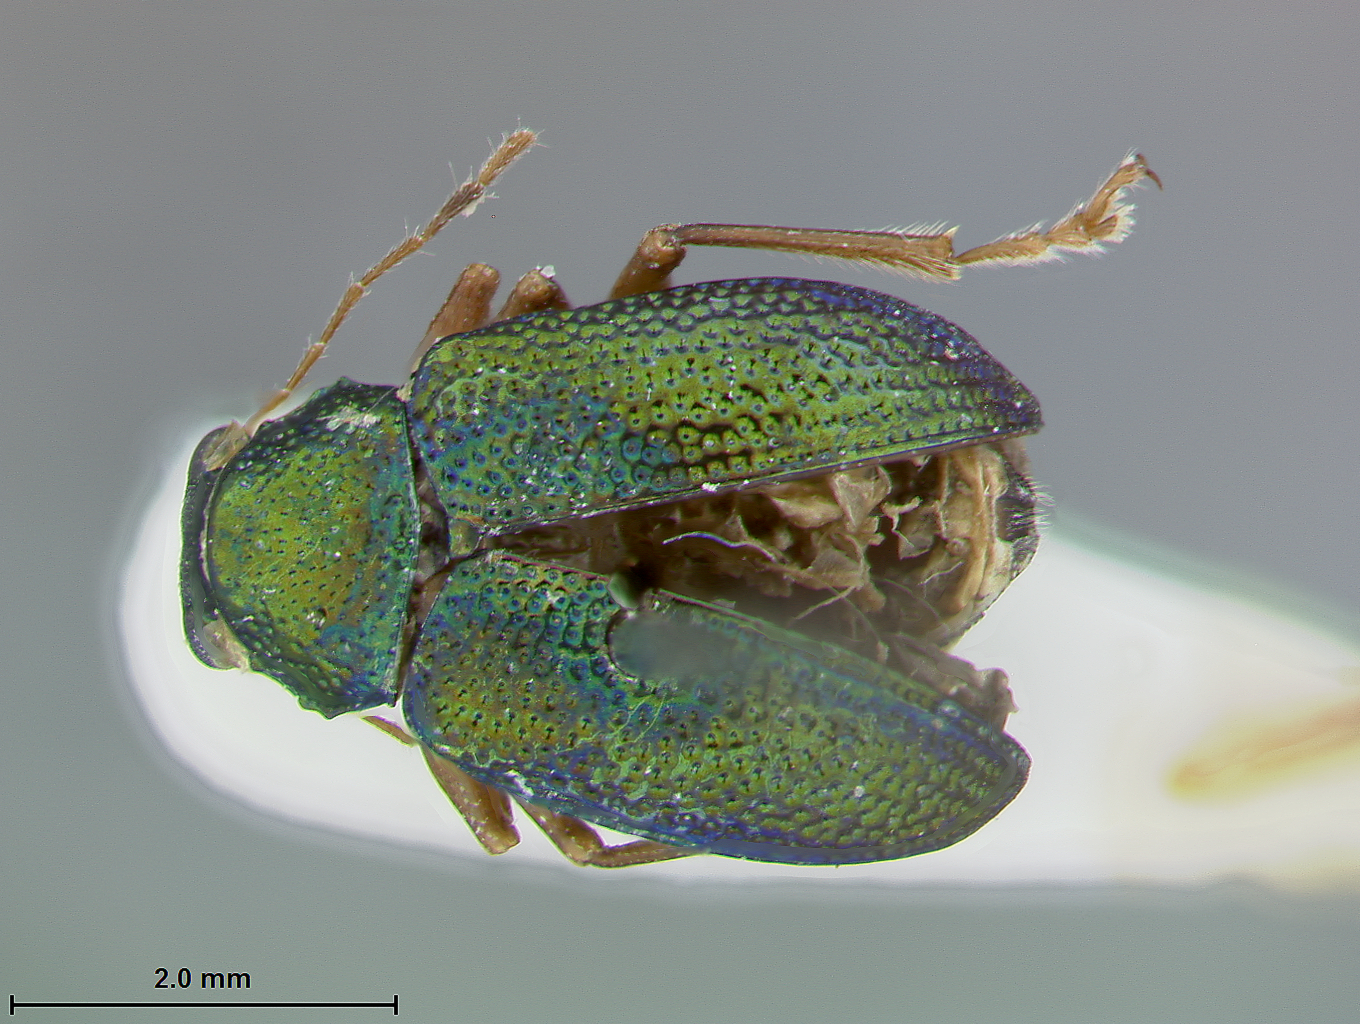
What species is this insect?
Colaspis atkinsoni
